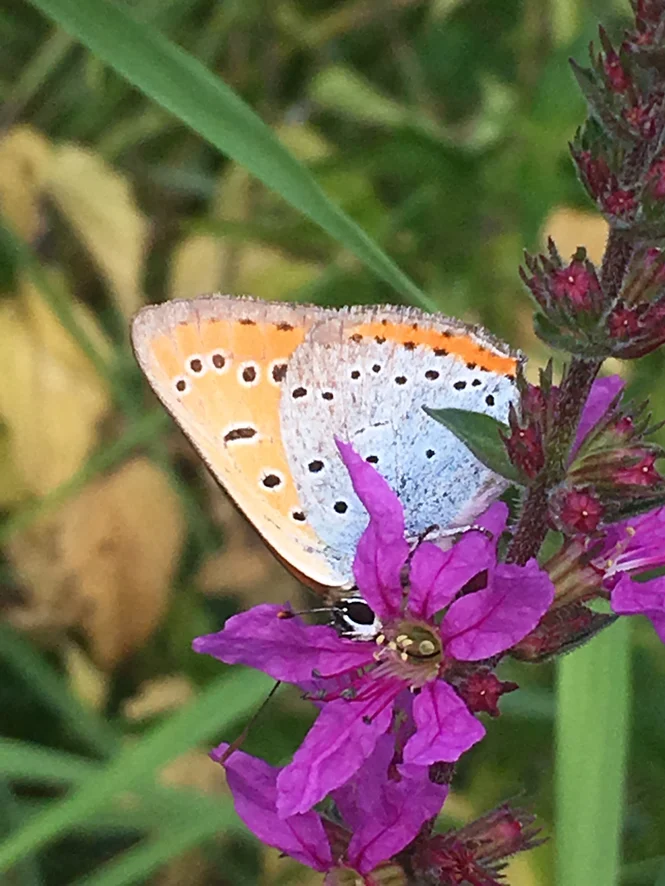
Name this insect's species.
Lycaena dispar
